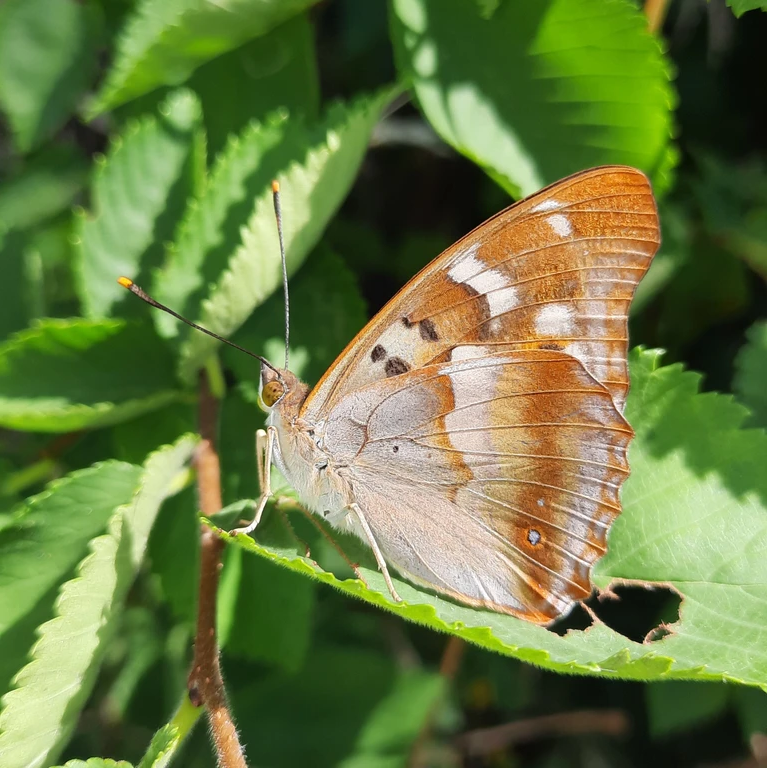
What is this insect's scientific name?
Apatura ilia
